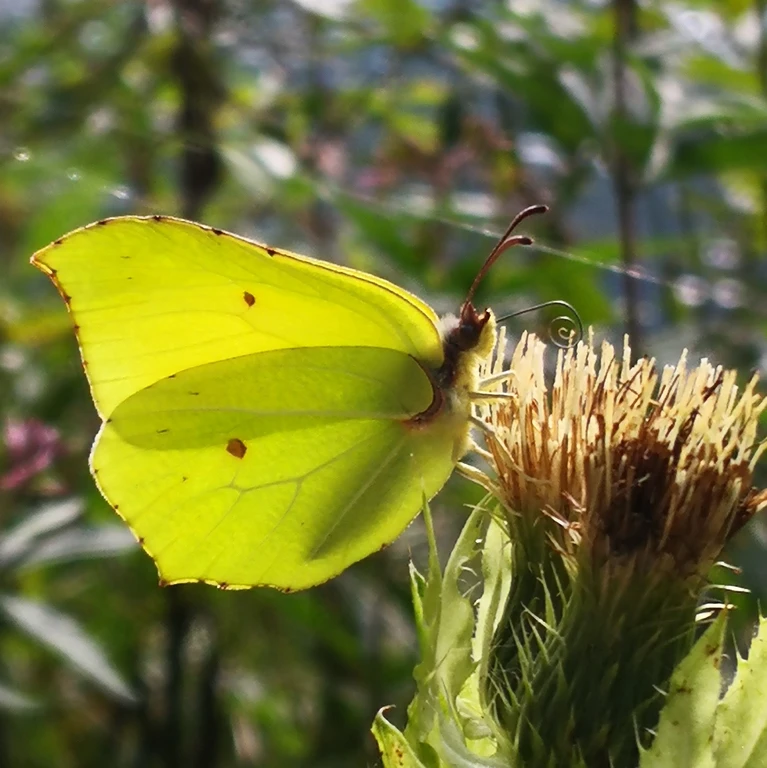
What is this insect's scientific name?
Gonepteryx rhamni
